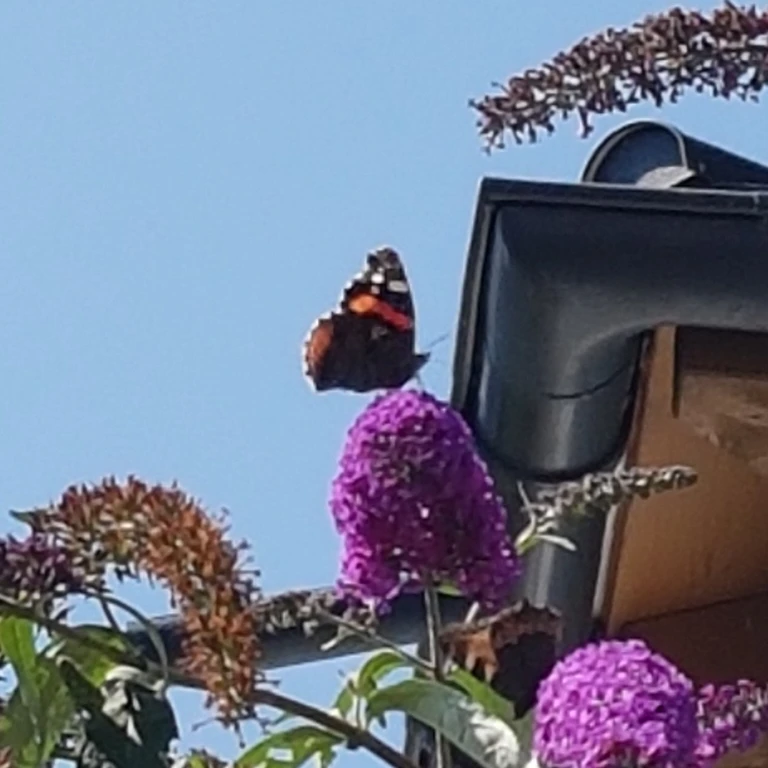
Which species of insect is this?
Vanessa atalanta
